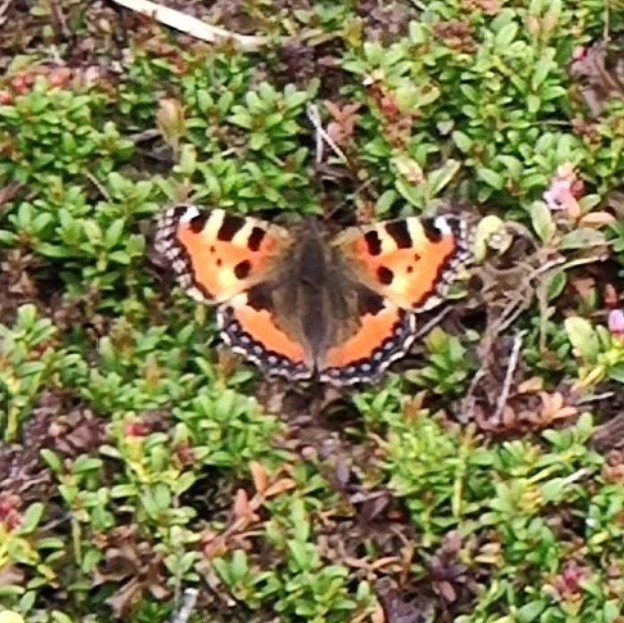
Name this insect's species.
Aglais urticae
